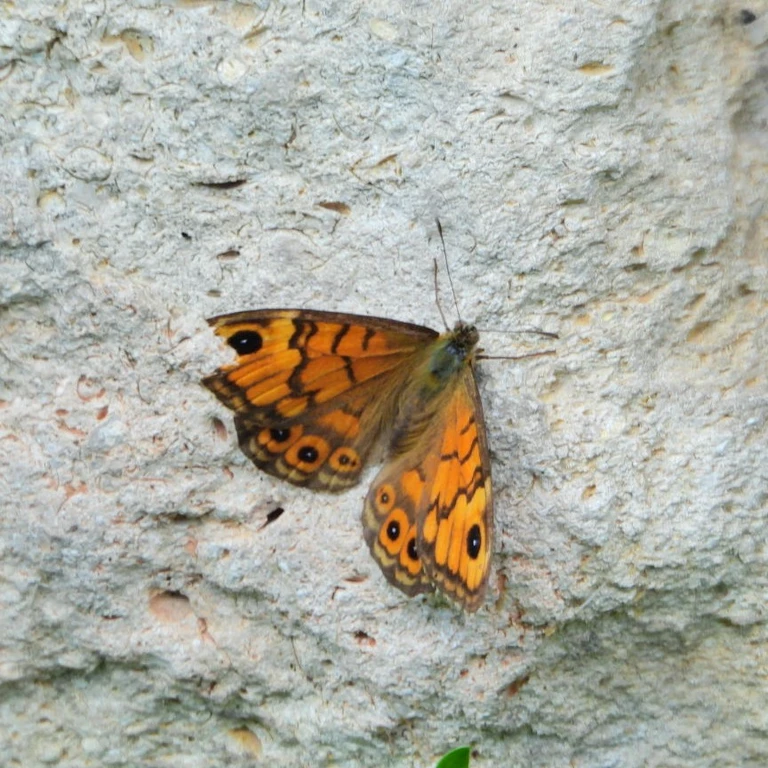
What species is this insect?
Lasiommata megera (also Pararge megera)
